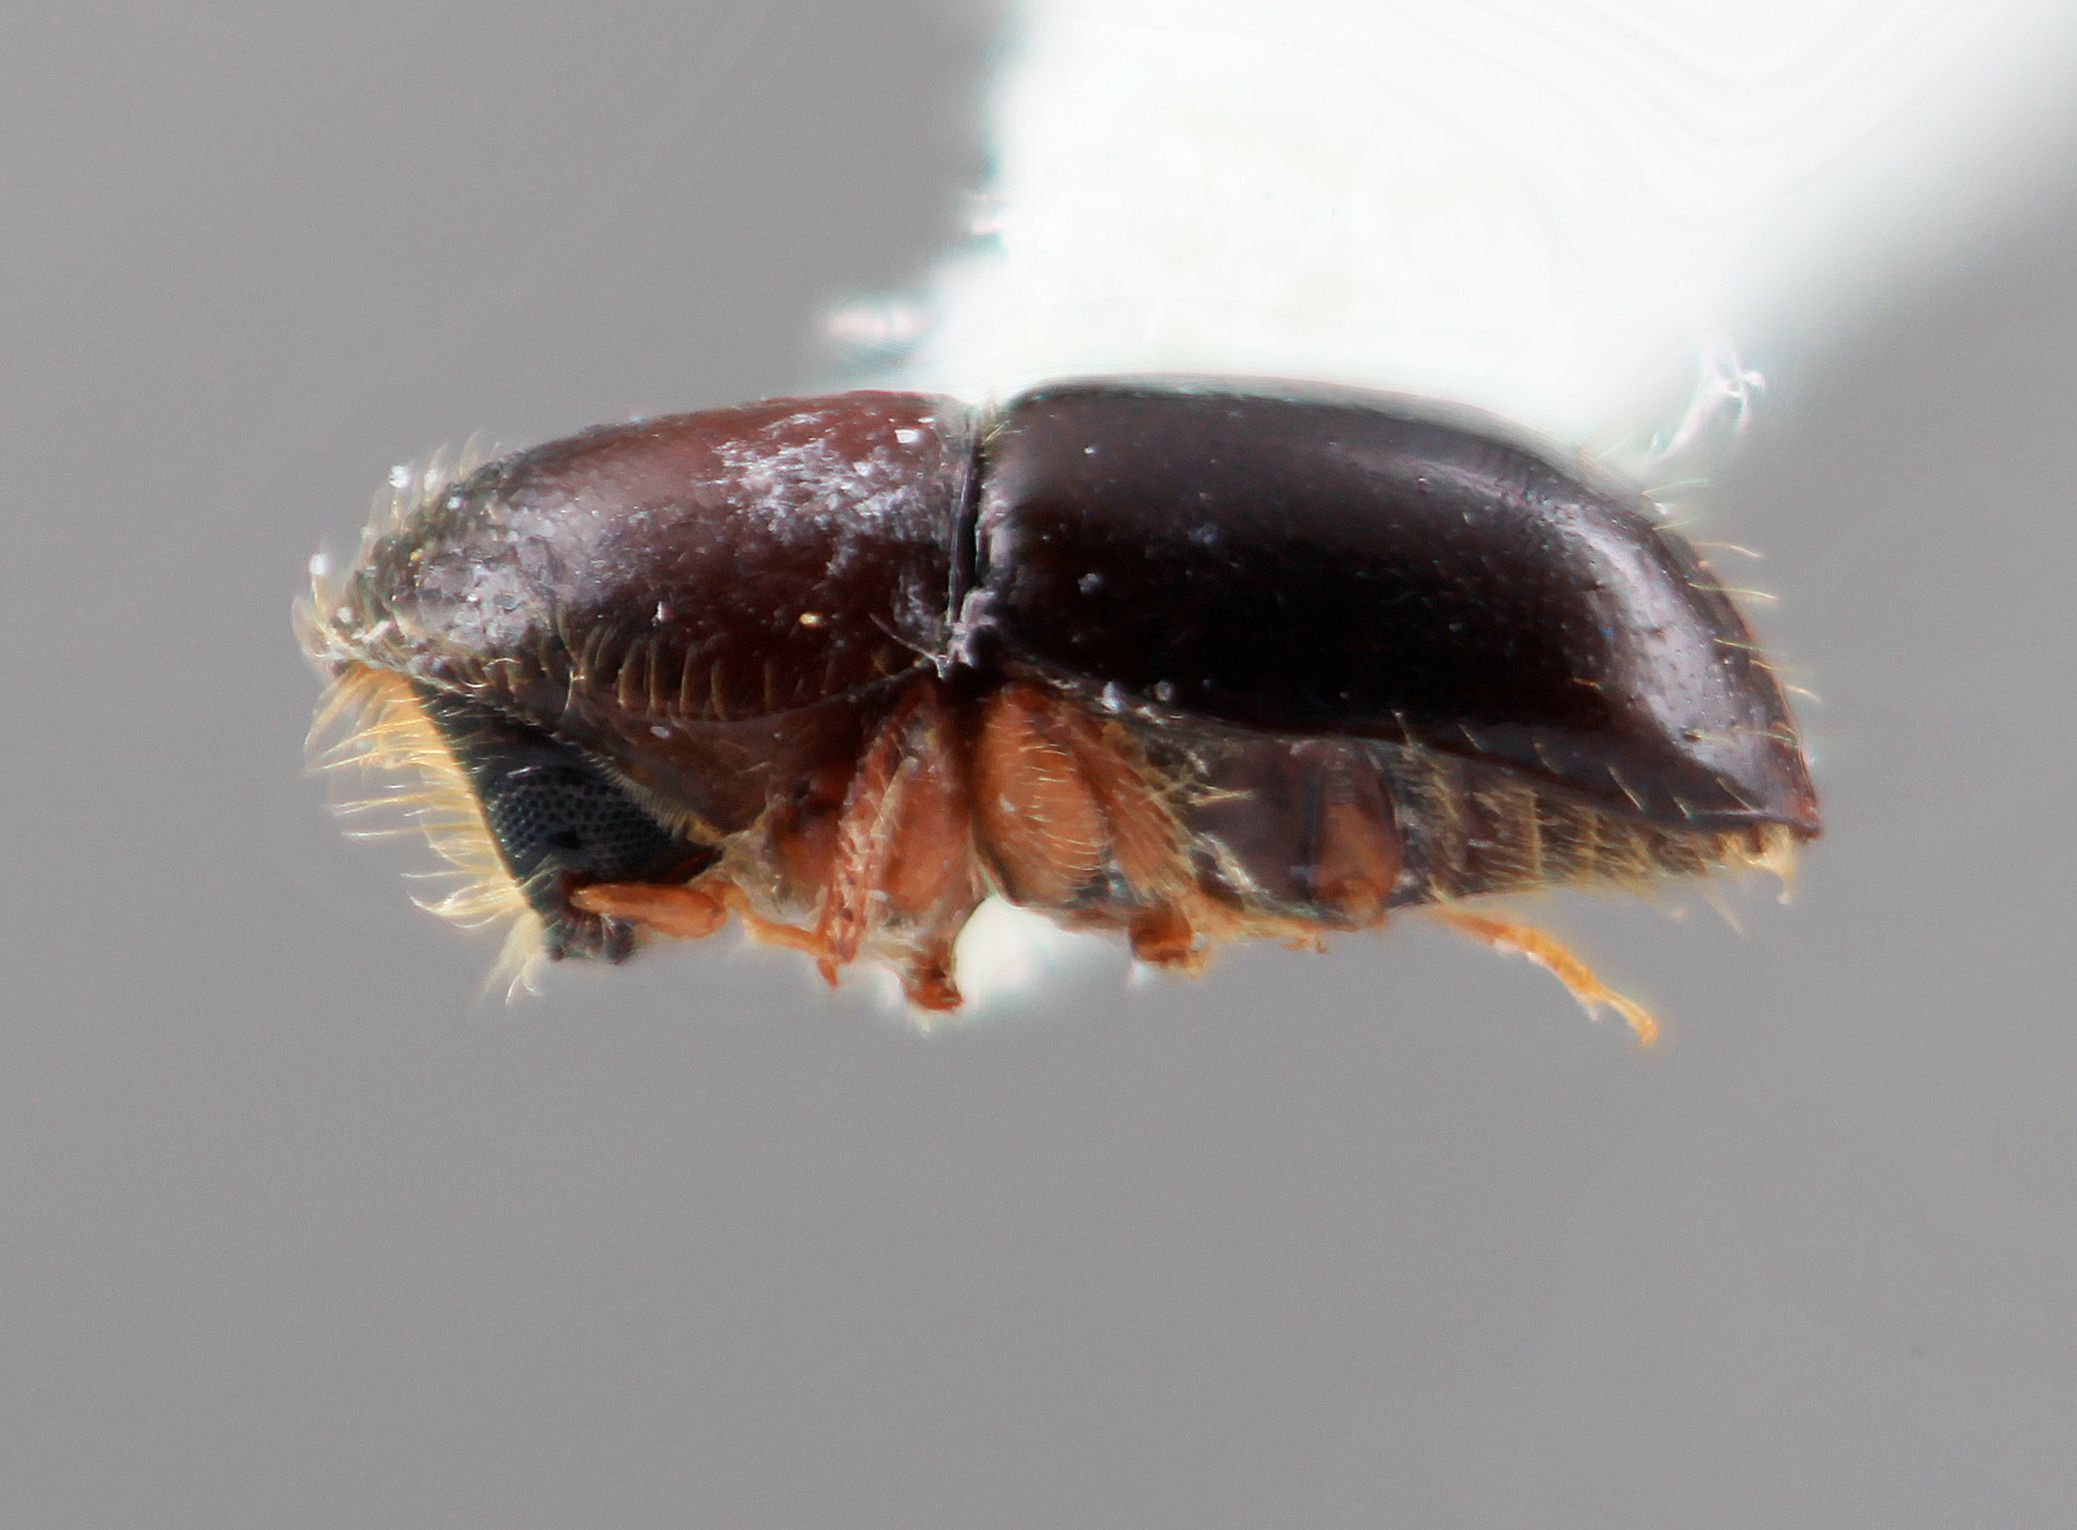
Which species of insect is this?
Corthylus annexus
